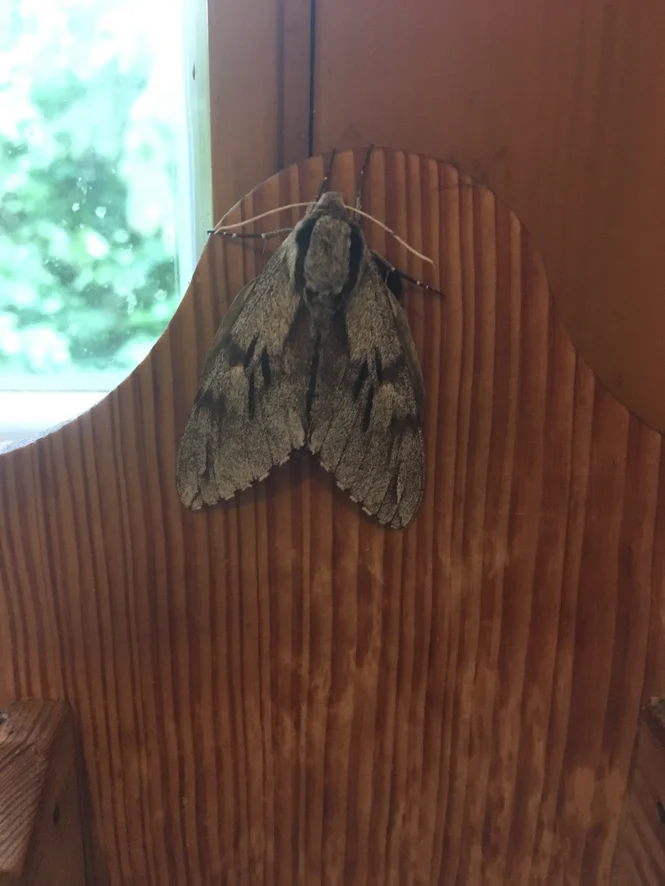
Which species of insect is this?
Sphinx pinastri
